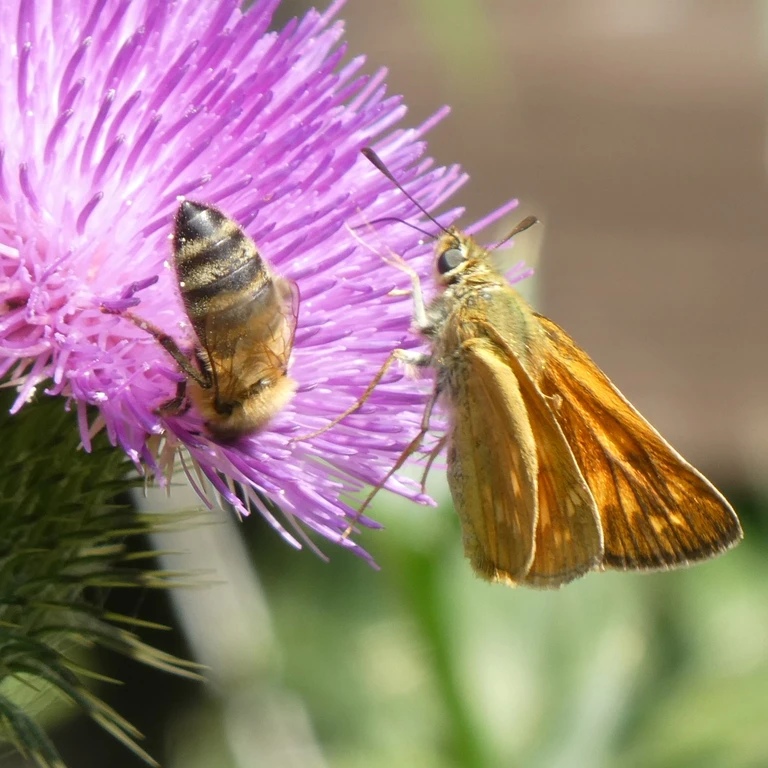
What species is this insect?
Ochlodes sylvanus (also Ochlodes venata)
